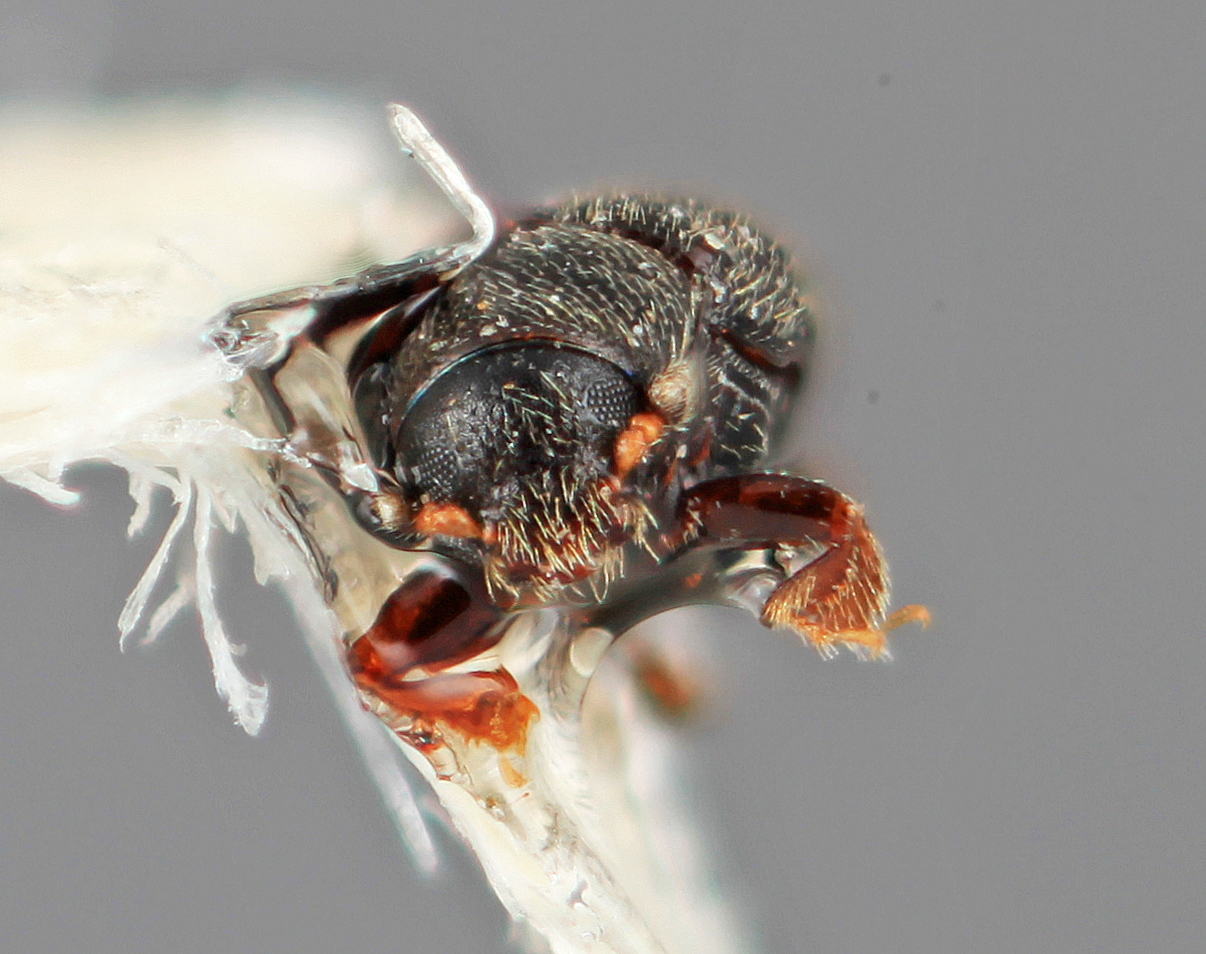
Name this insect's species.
Microborus mexicanus
